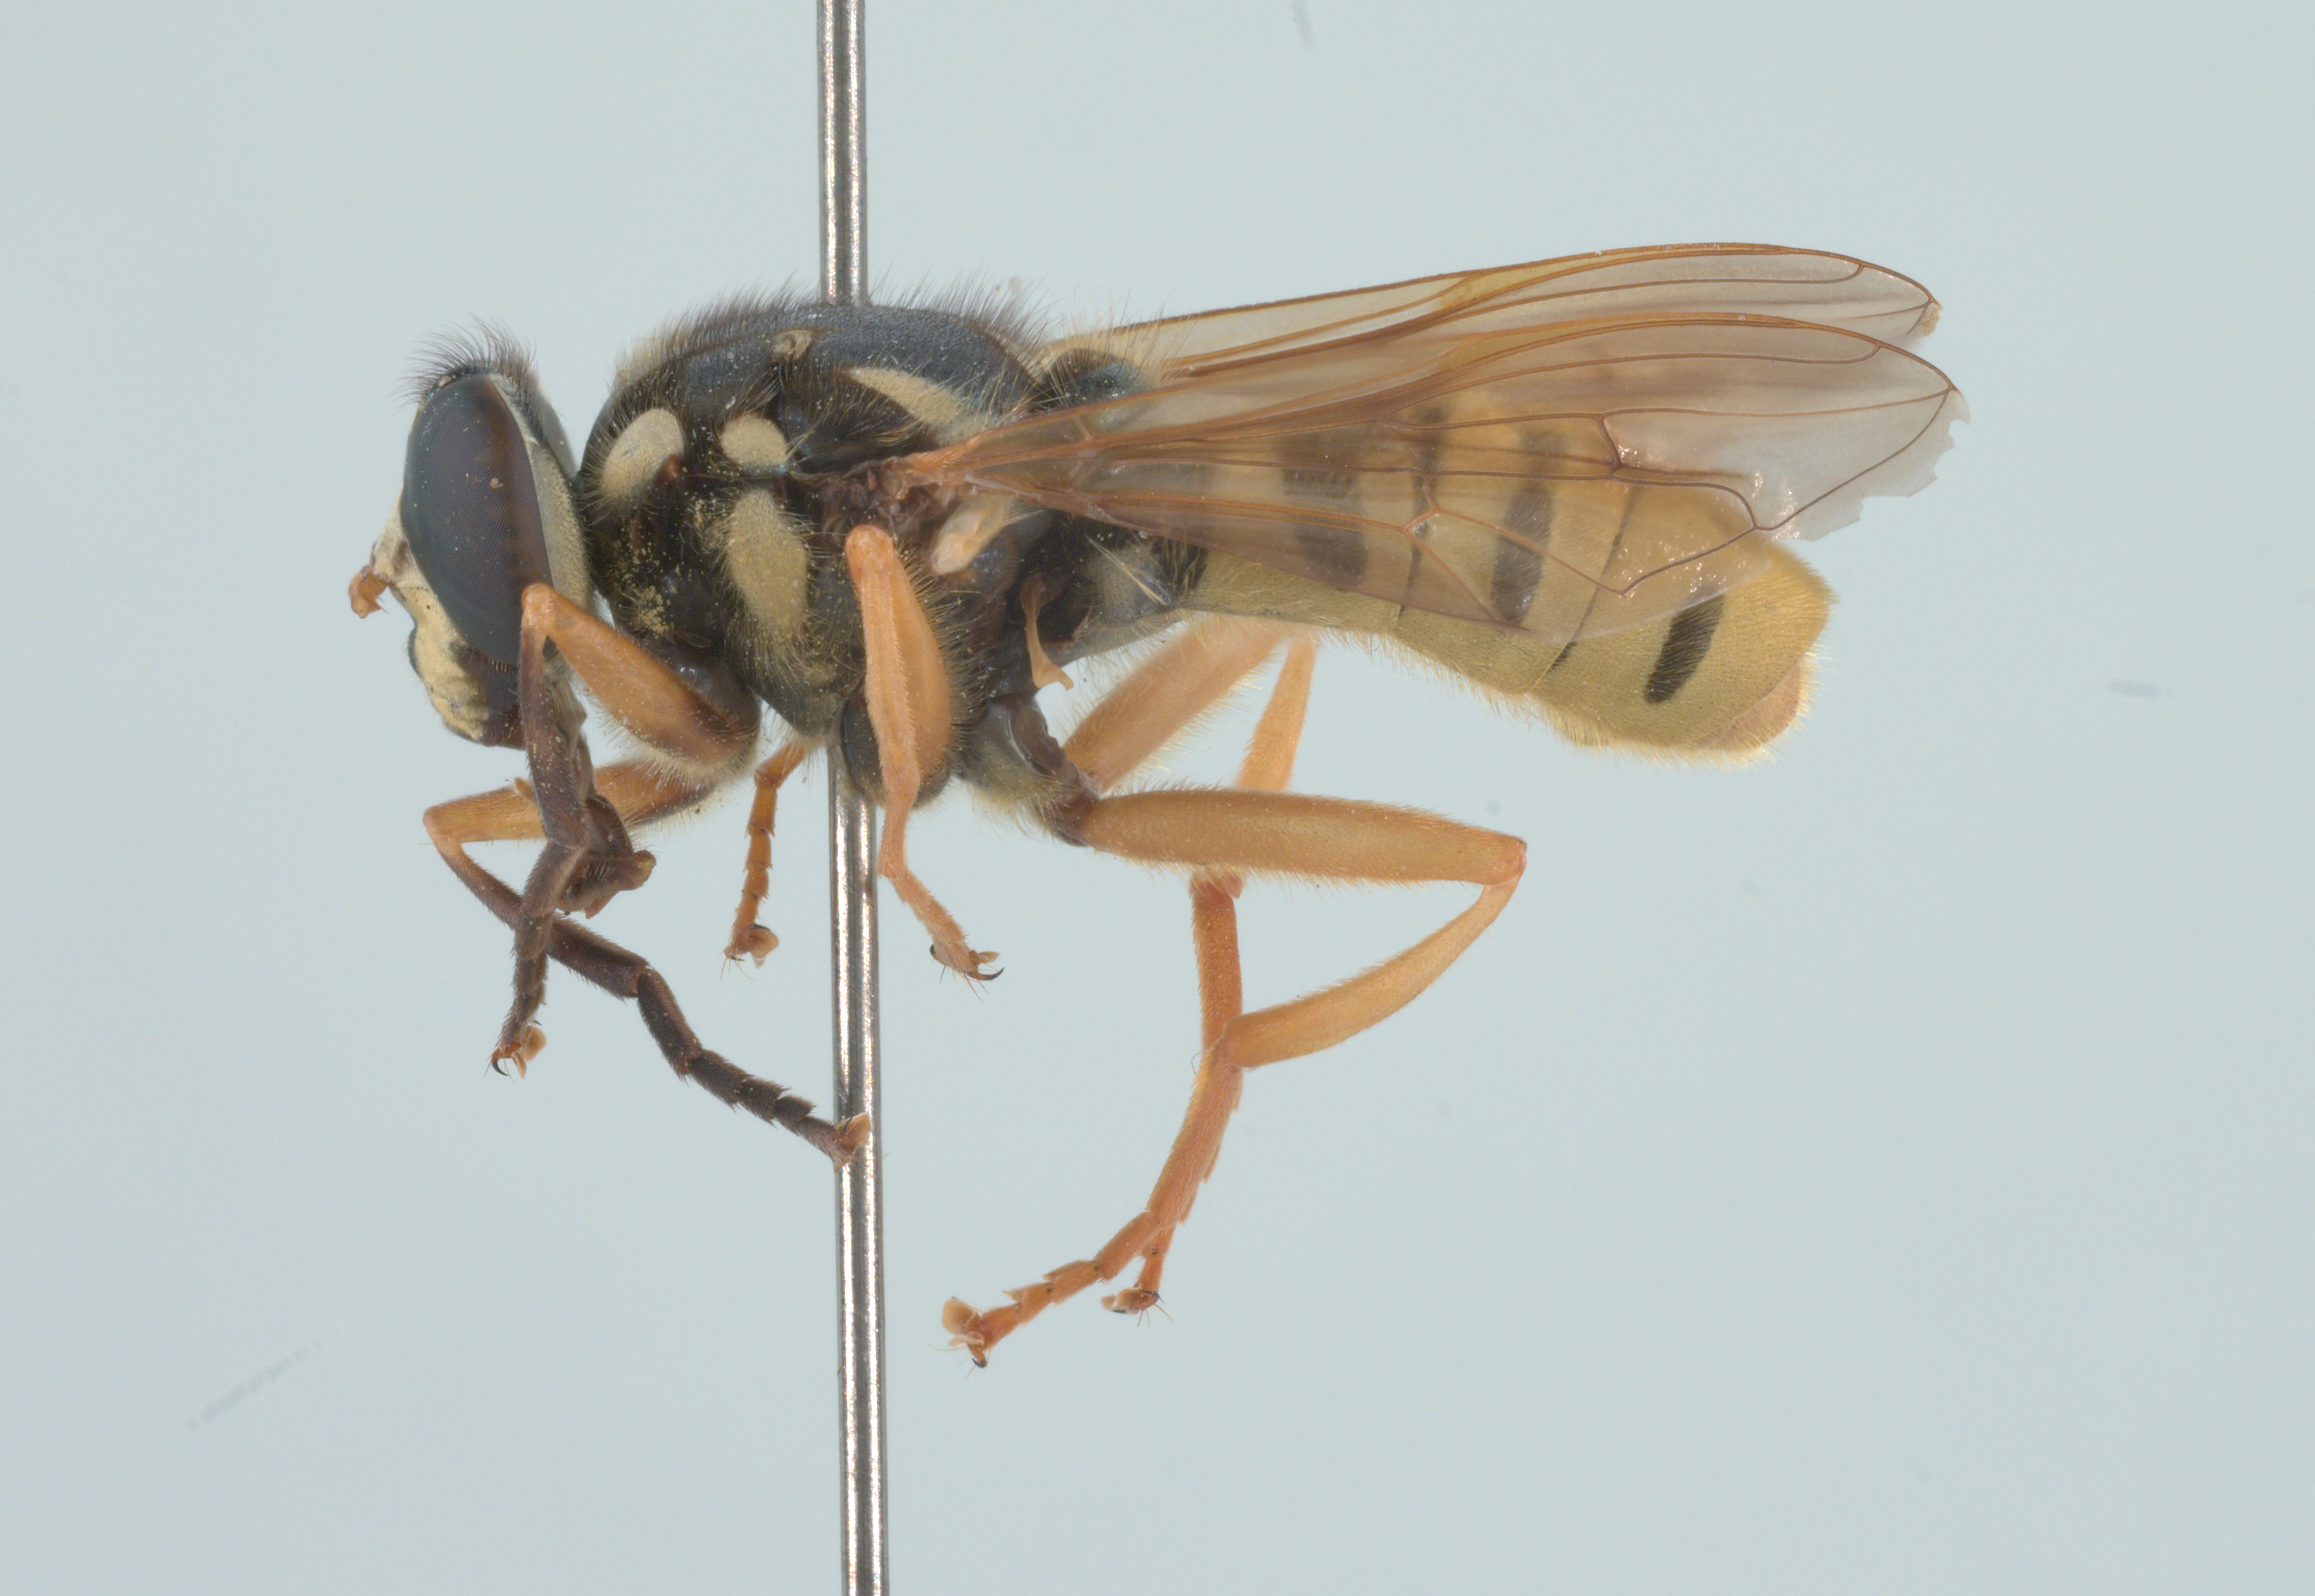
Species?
Temnostoma alternans
